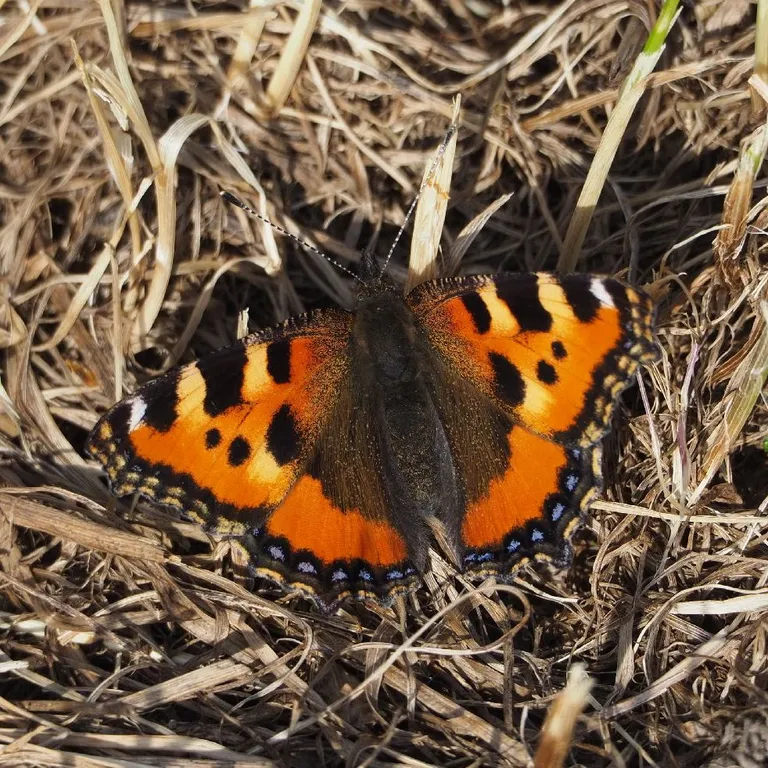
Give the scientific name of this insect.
Aglais urticae
